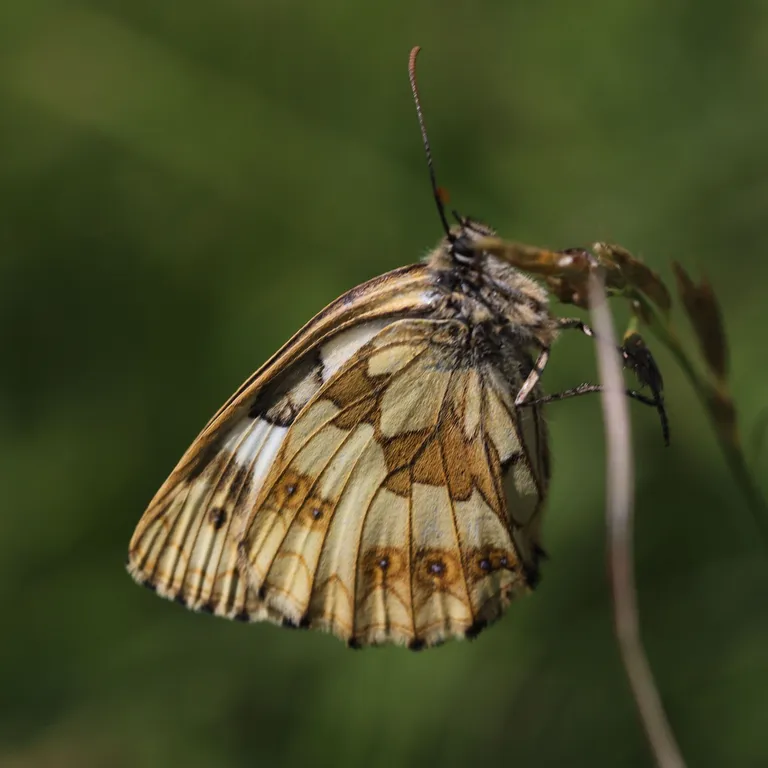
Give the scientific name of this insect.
Melanargia galathea
